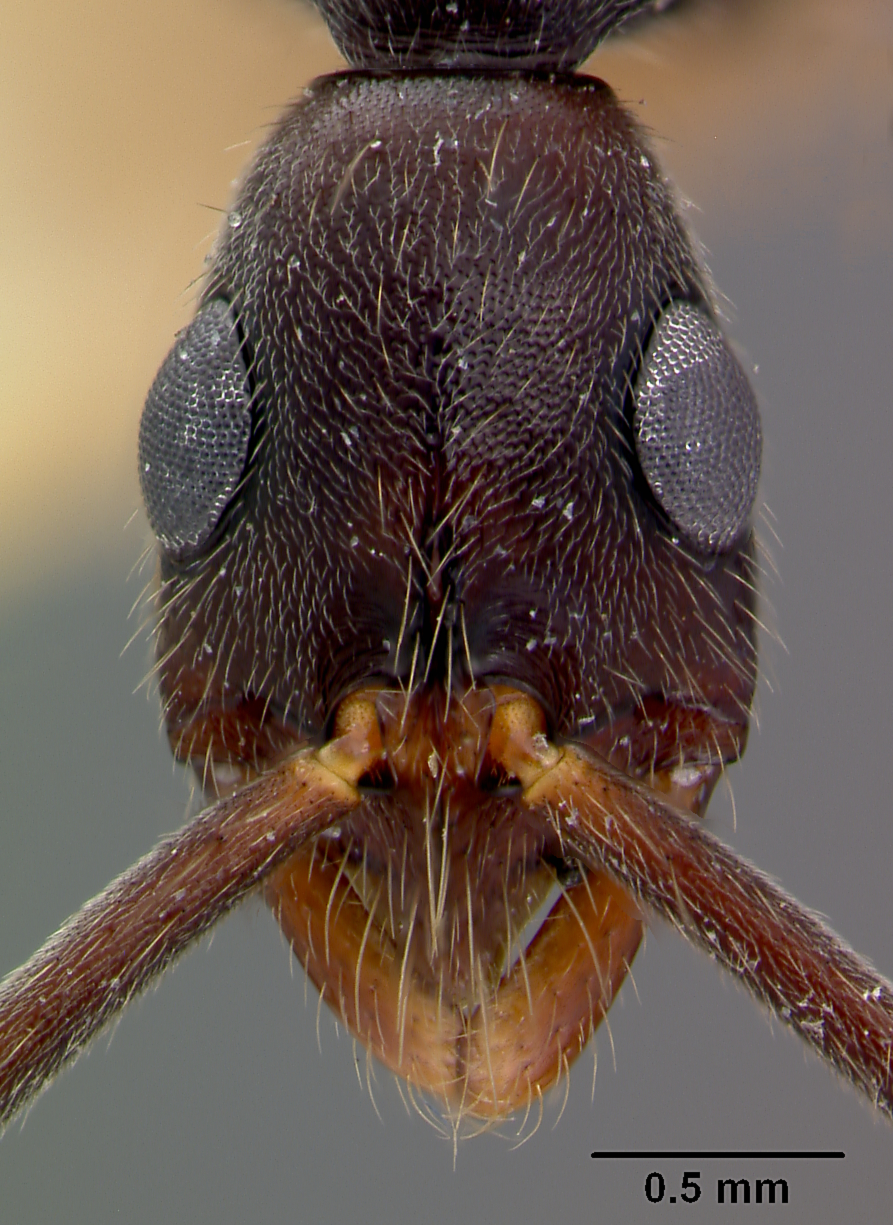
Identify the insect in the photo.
Leptogenys imperatrix
